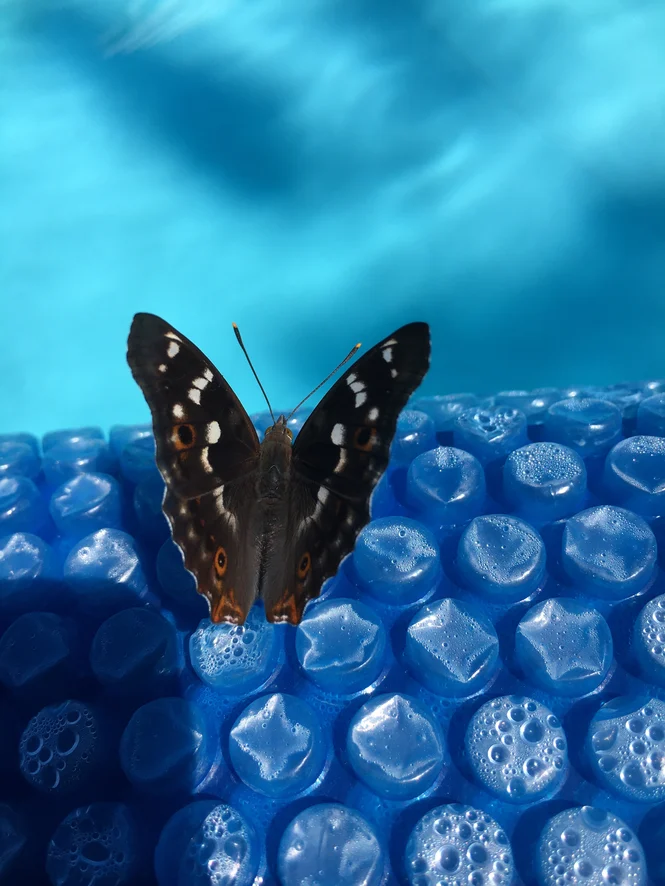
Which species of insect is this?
Apatura ilia
